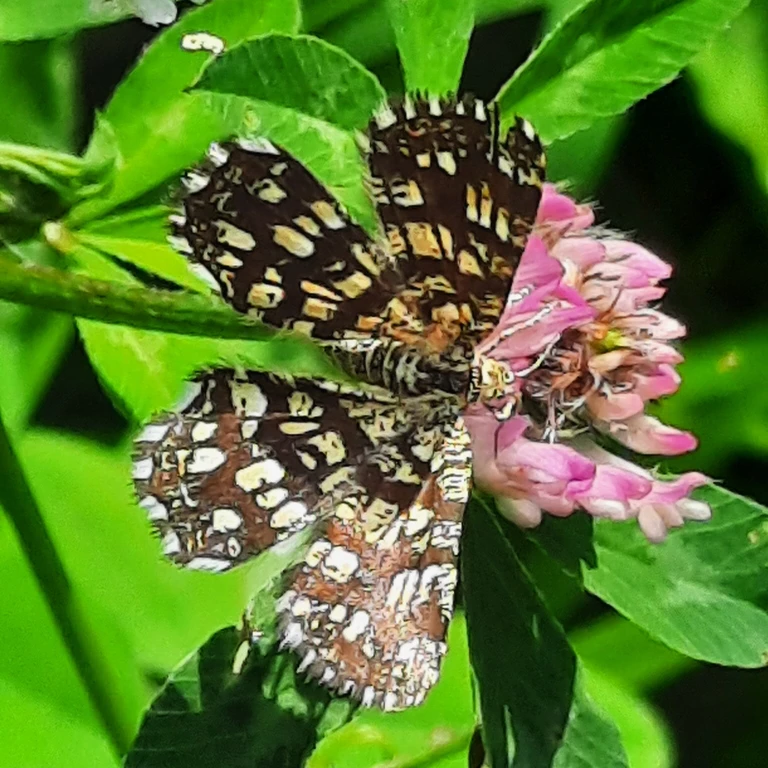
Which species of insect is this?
Chiasmia clathrata
